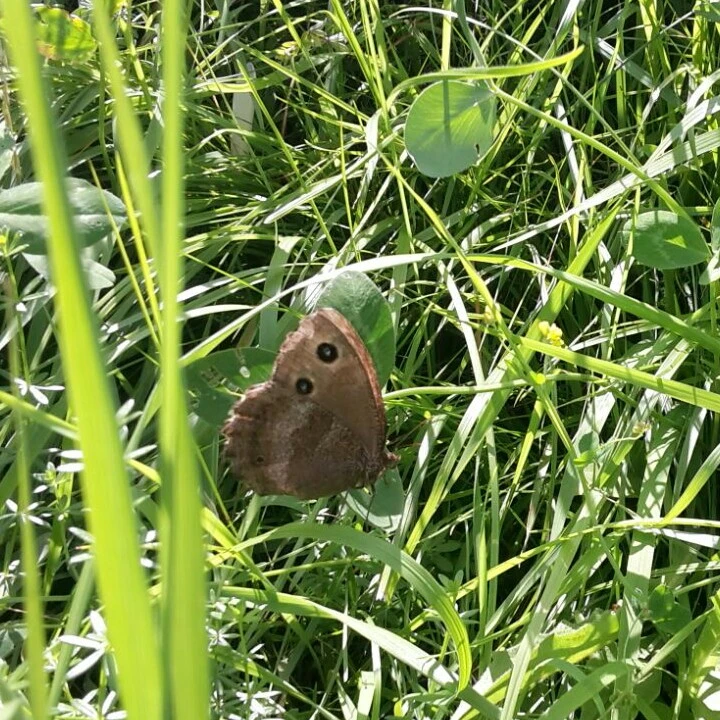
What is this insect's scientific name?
Minois dryas
